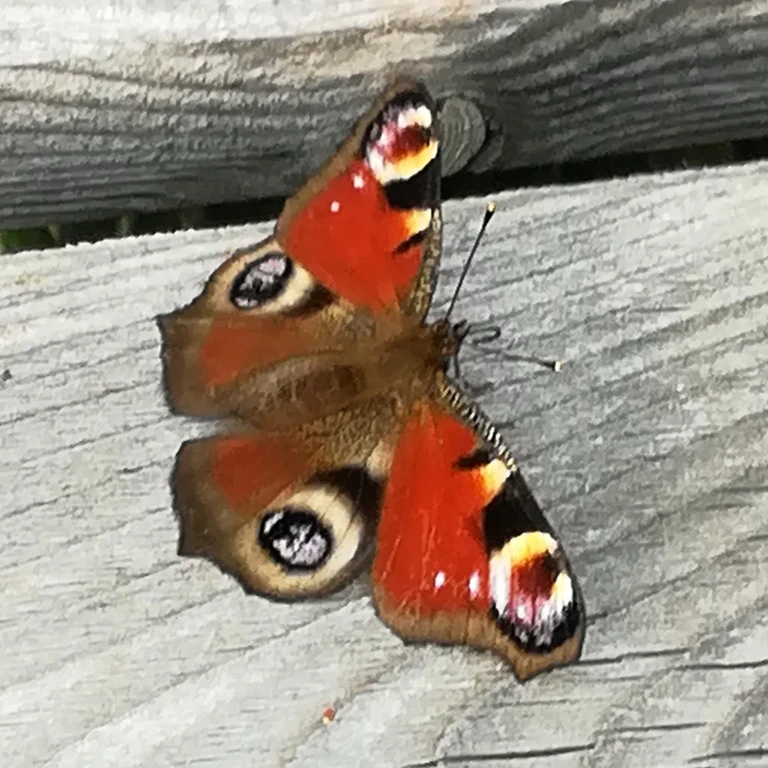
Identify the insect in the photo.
Aglais io
